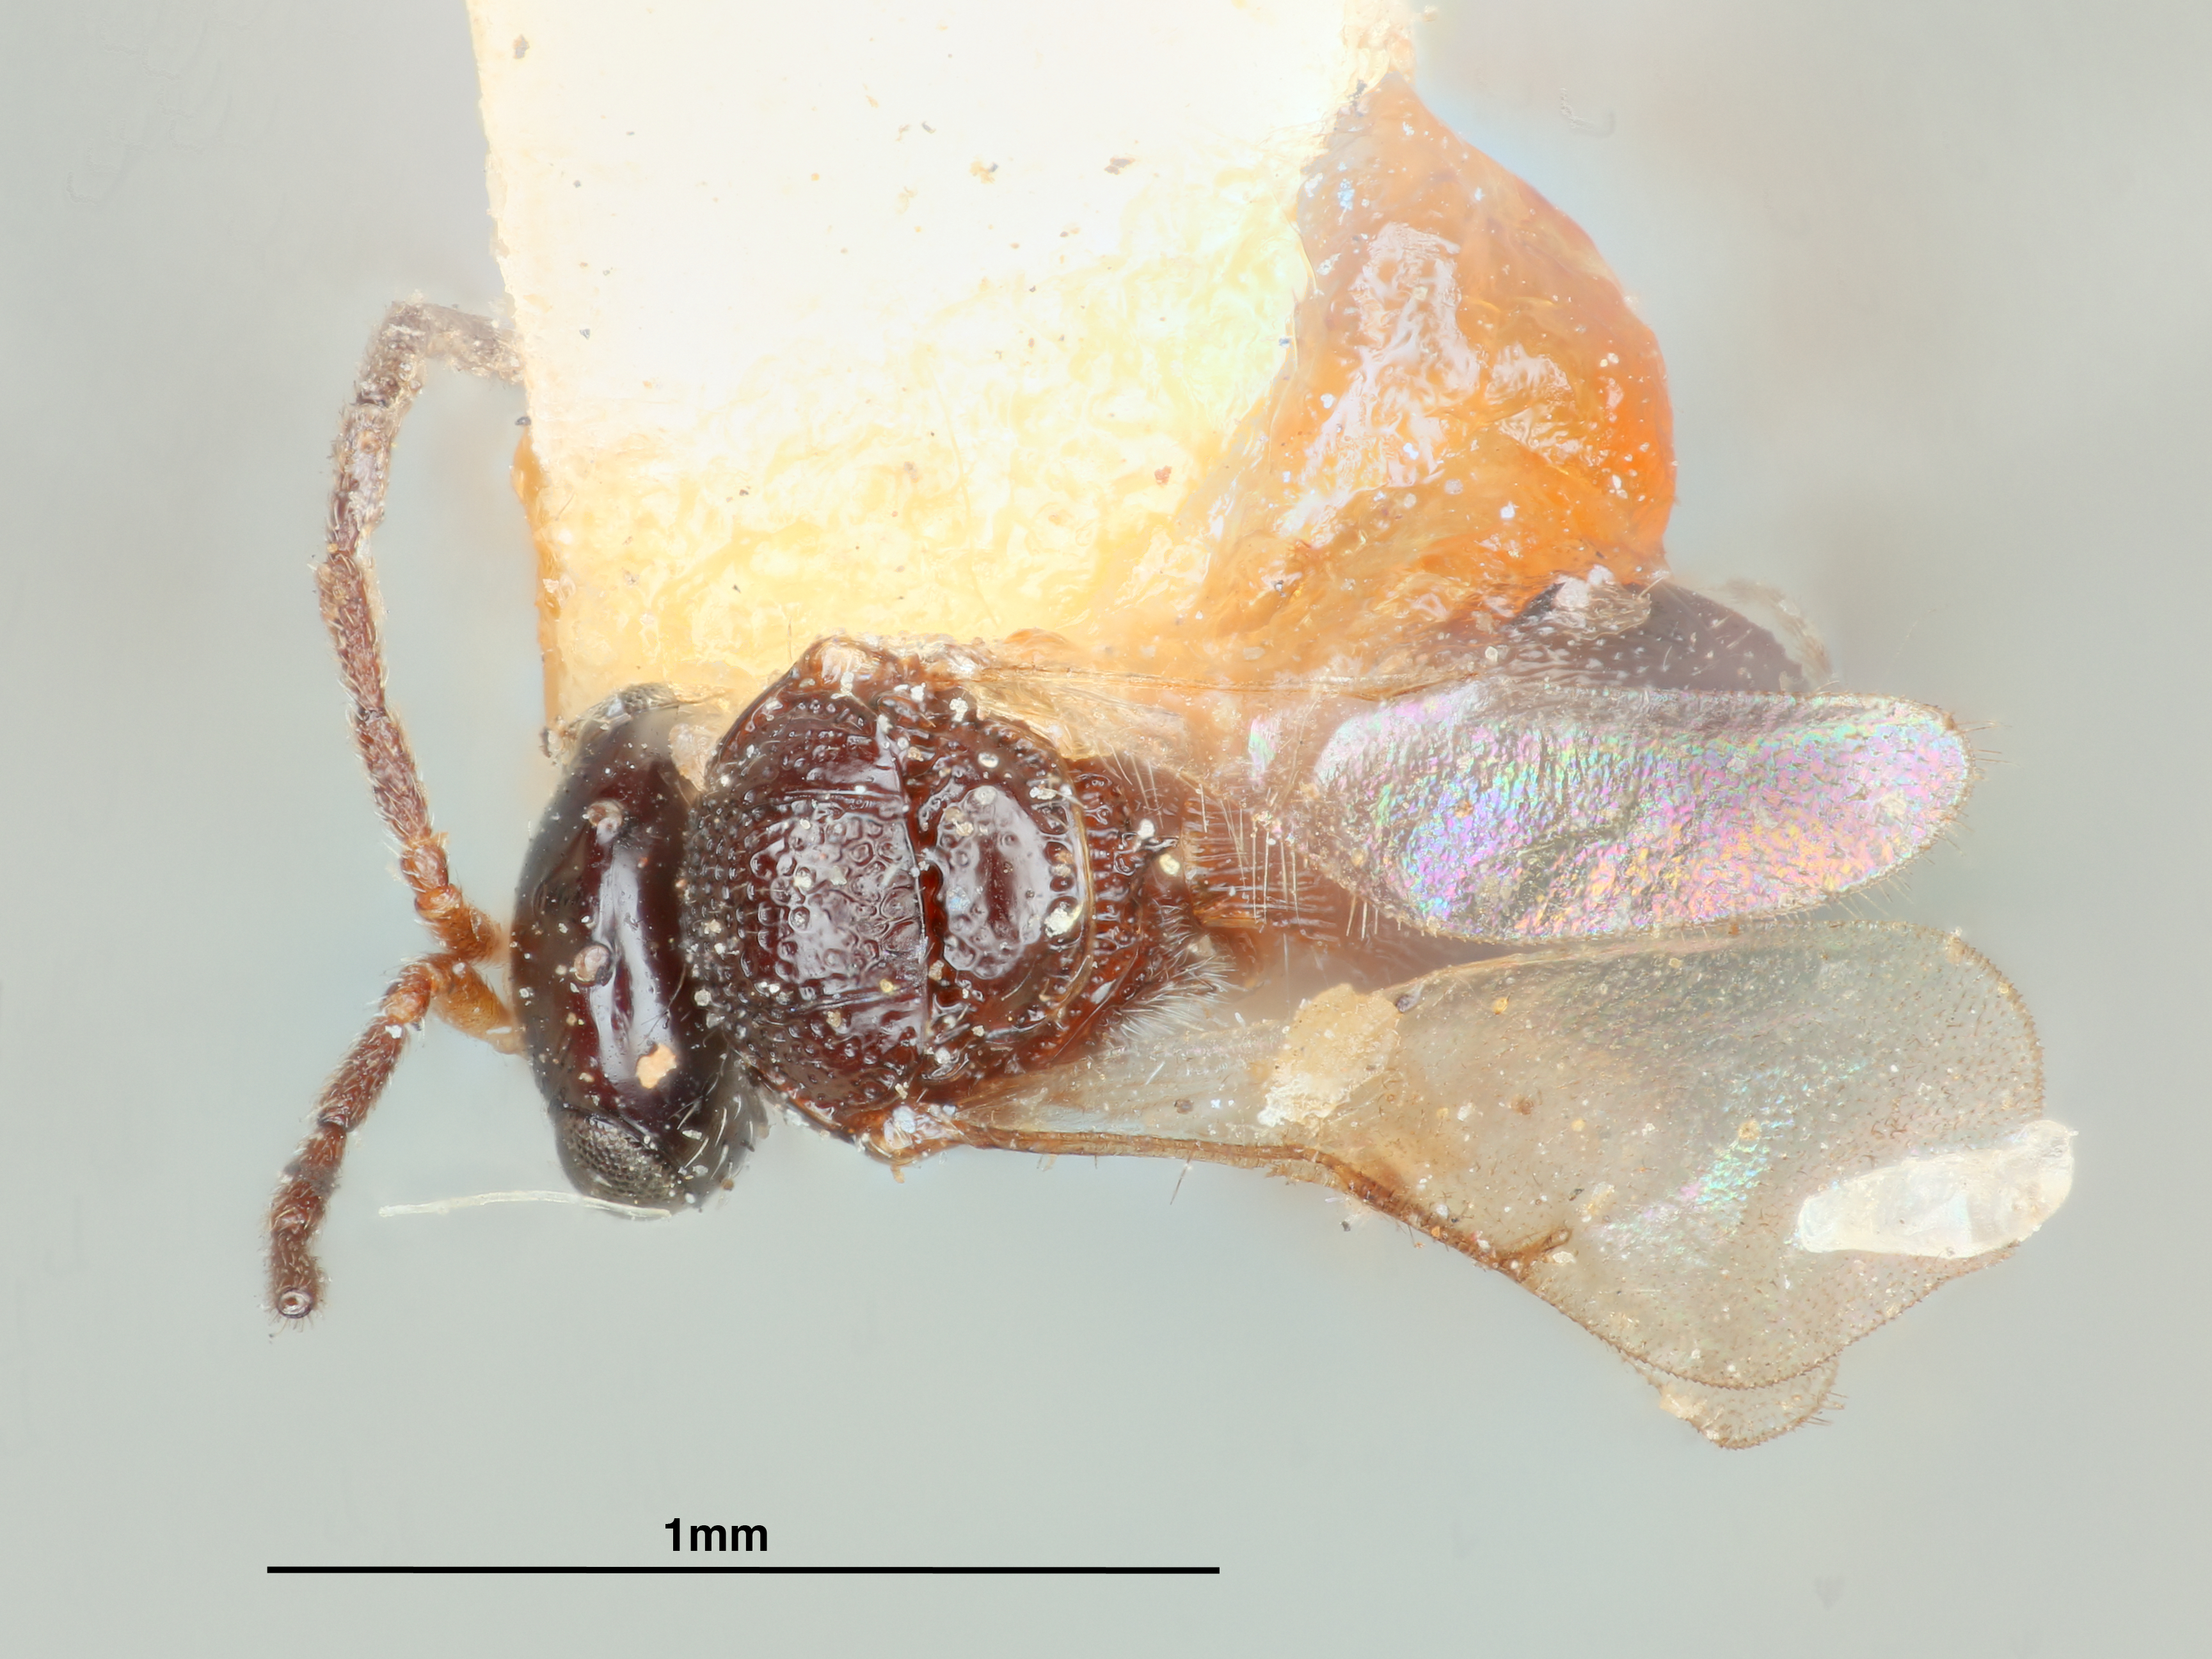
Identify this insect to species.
Prosacantha xanthognatha
